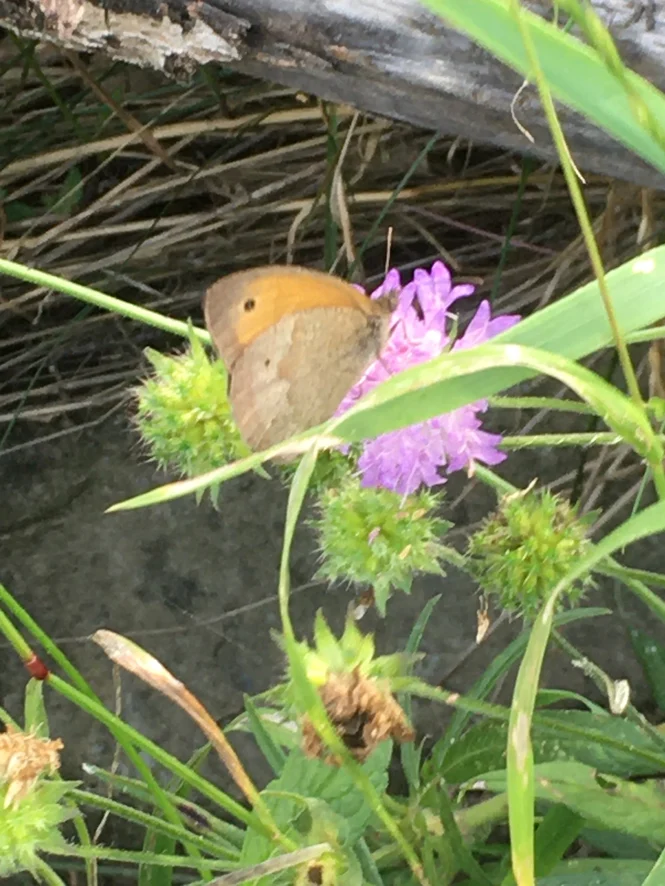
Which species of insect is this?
Maniola jurtina
